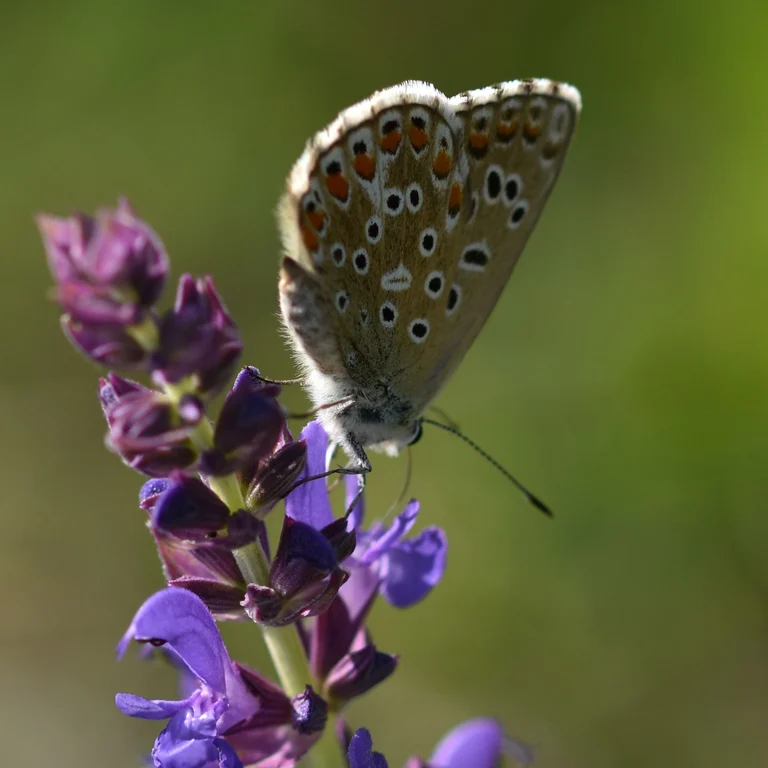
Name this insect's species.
Lysandra bellargus
